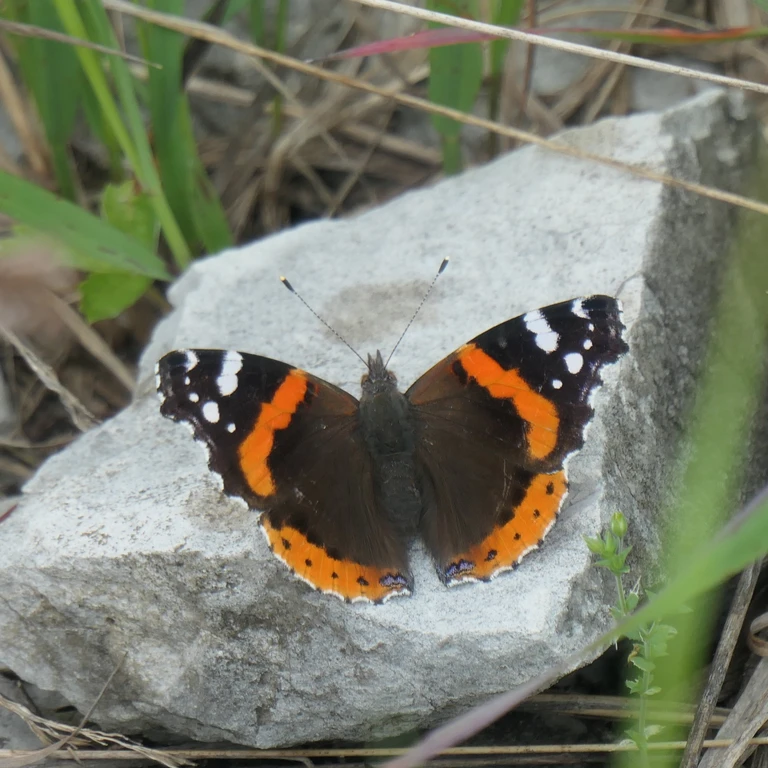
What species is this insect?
Vanessa atalanta
